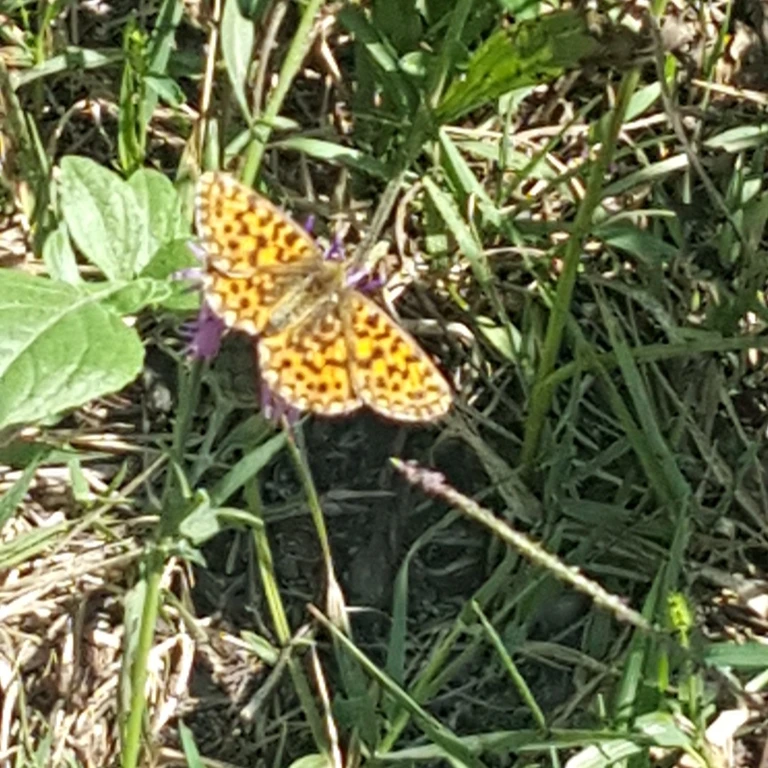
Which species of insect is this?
Boloria dia
